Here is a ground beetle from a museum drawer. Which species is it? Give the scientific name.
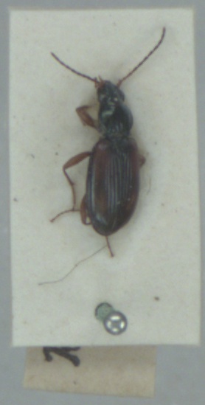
Bembidion tetracolum
